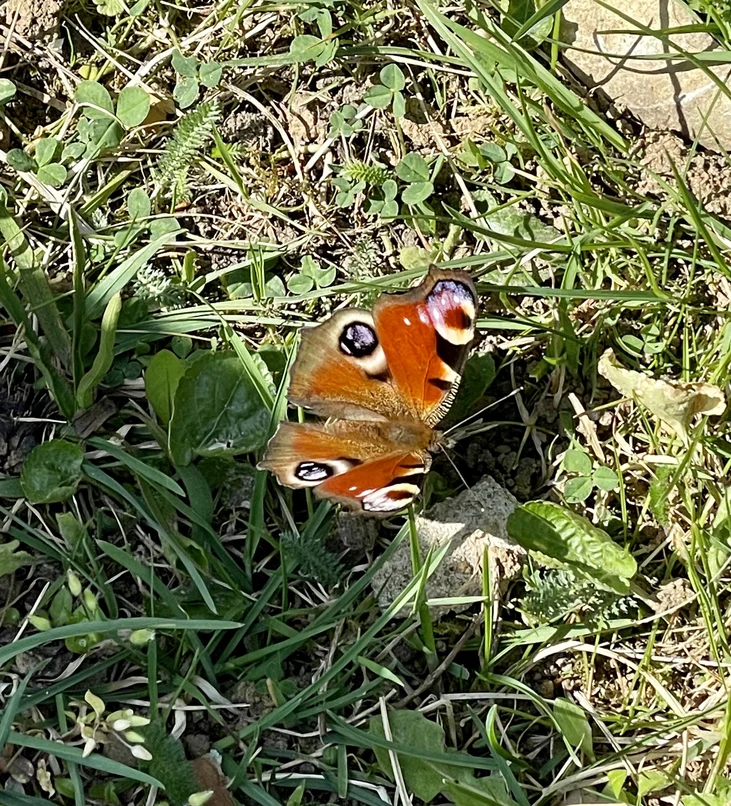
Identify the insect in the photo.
Aglais io
